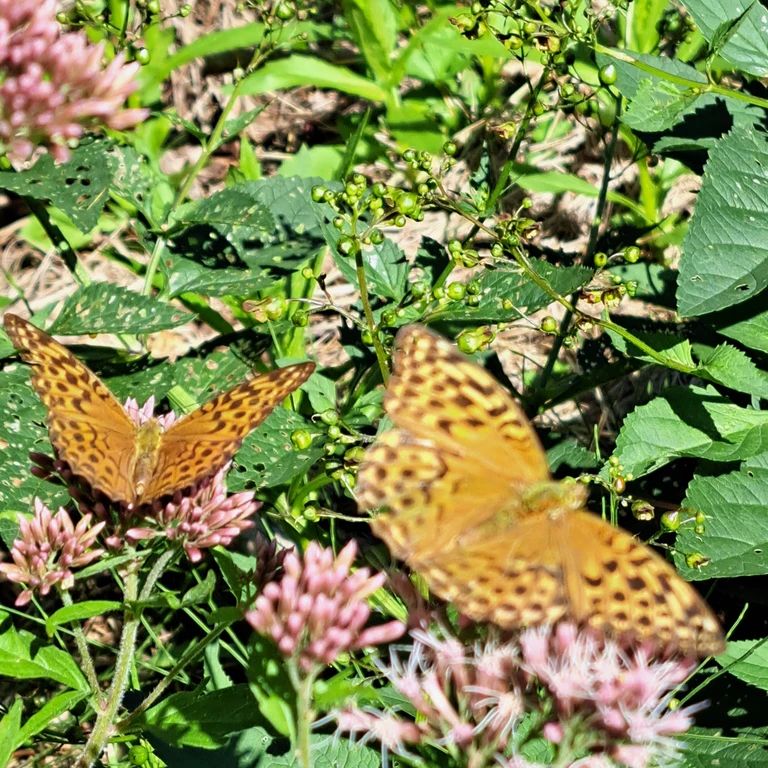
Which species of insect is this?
Argynnis paphia
